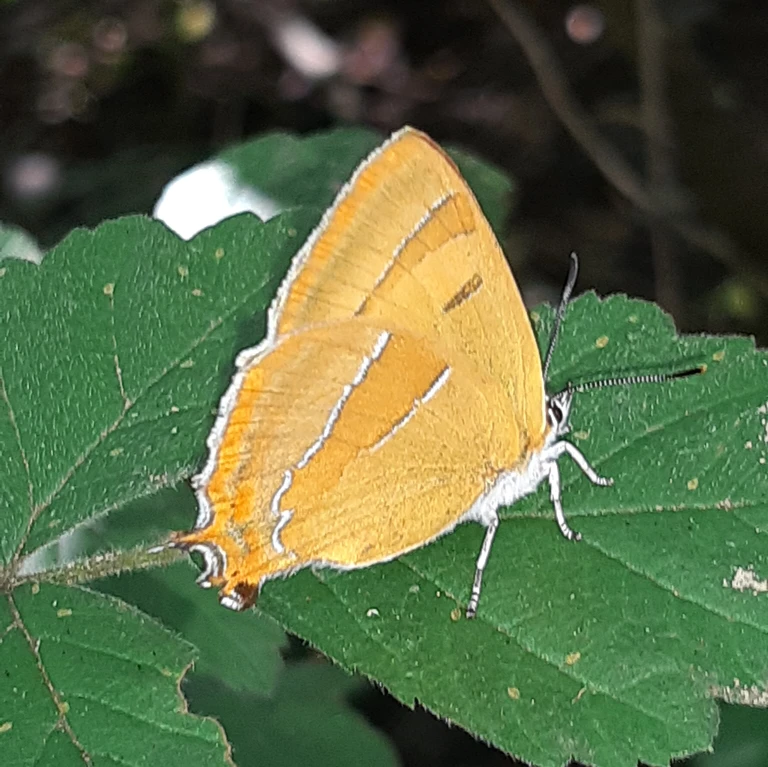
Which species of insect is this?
Thecla betulae
